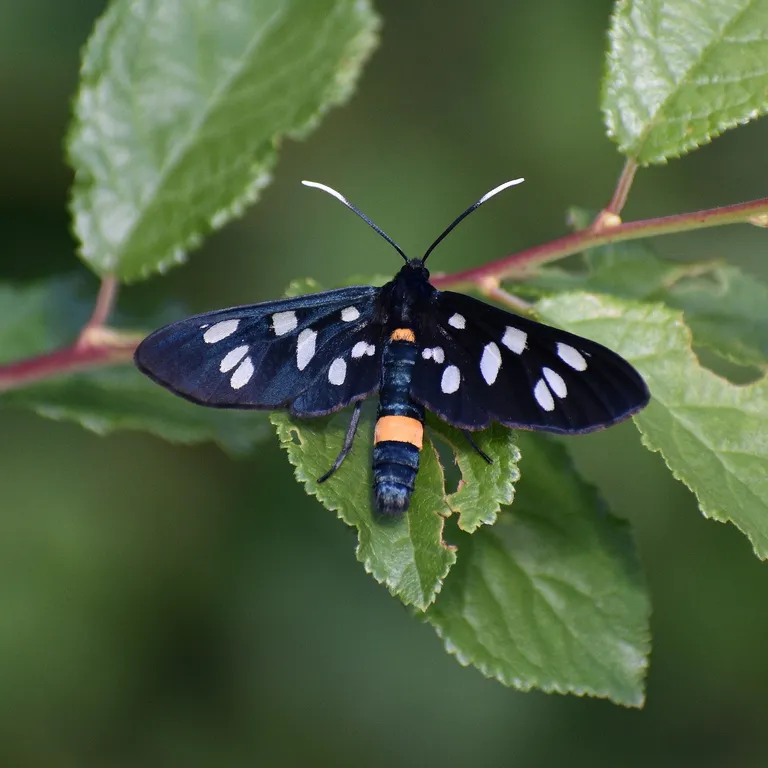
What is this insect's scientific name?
Amata phegea
